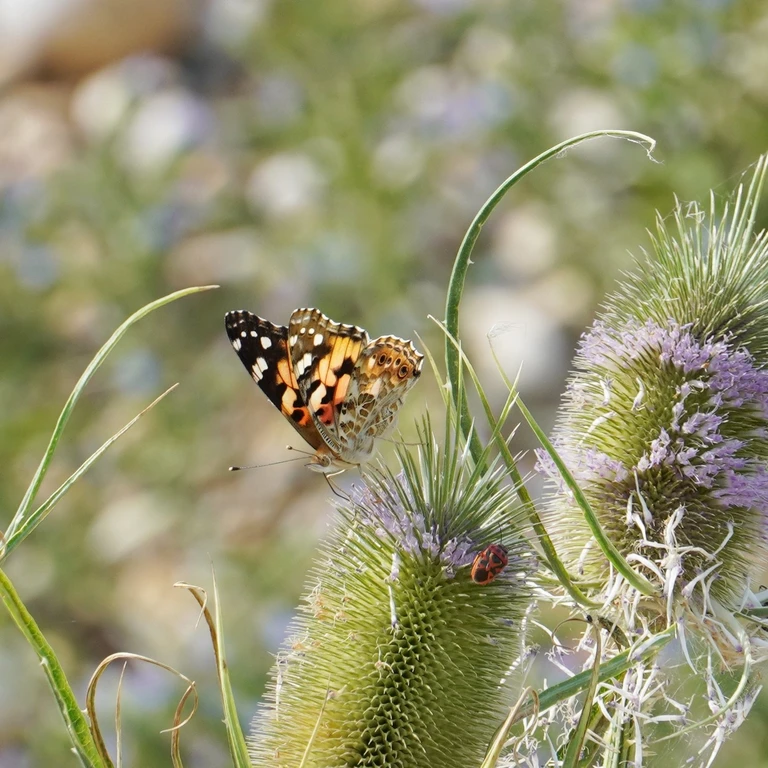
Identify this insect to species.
Vanessa cardui
